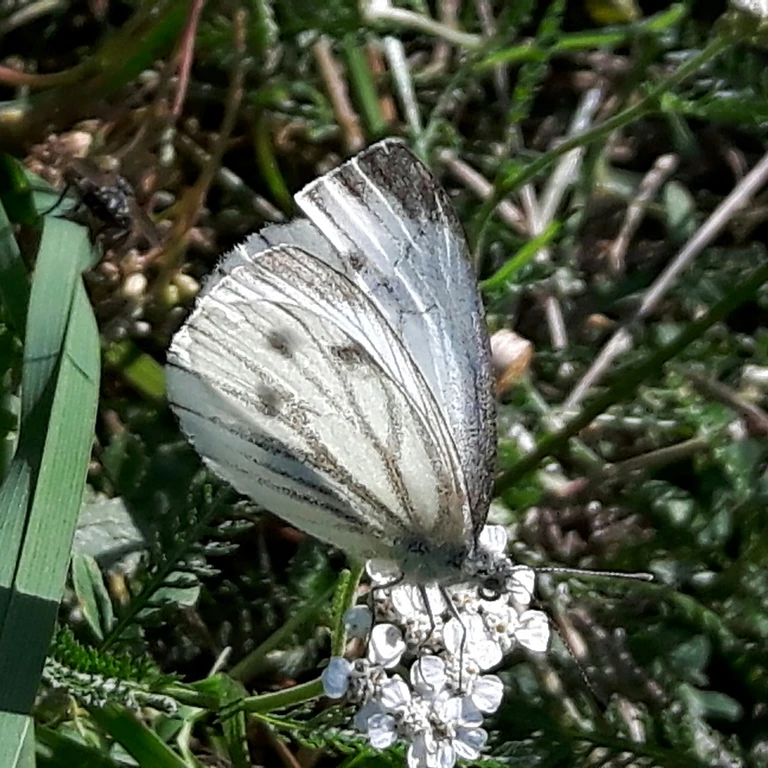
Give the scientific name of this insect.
Pieris napi
